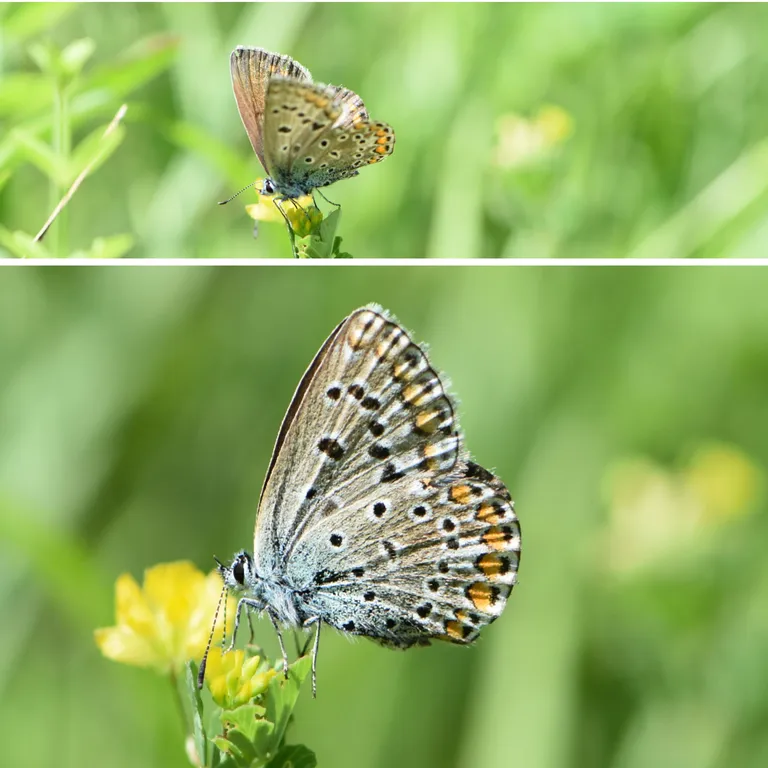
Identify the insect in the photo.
Polyommatus icarus
